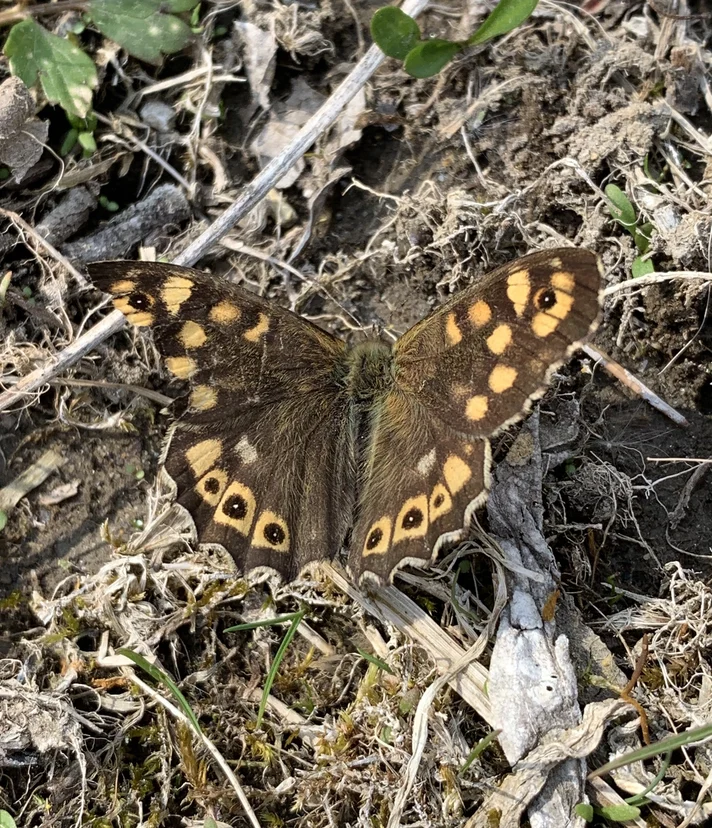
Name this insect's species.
Pararge aegeria
